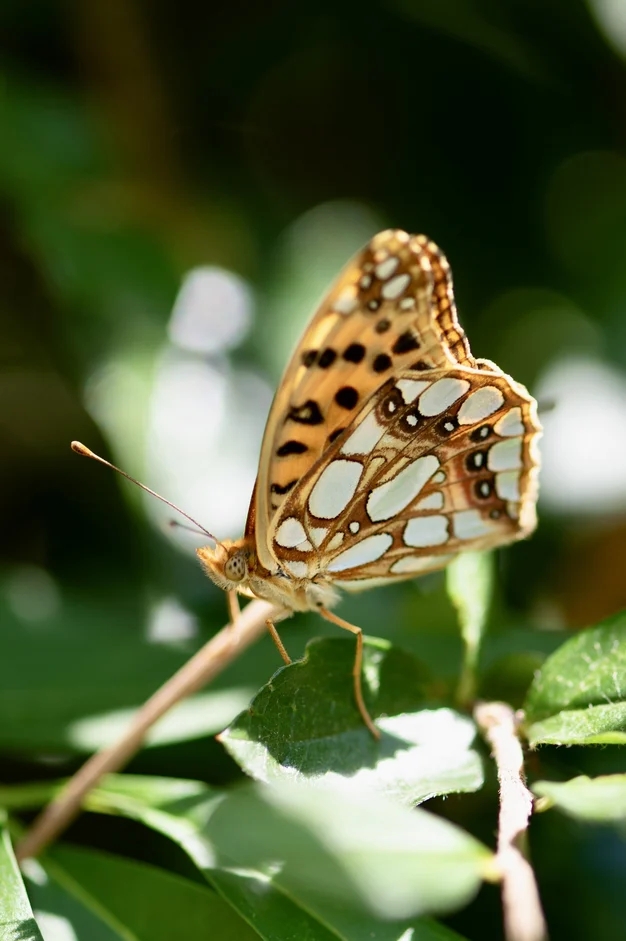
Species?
Issoria lathonia
